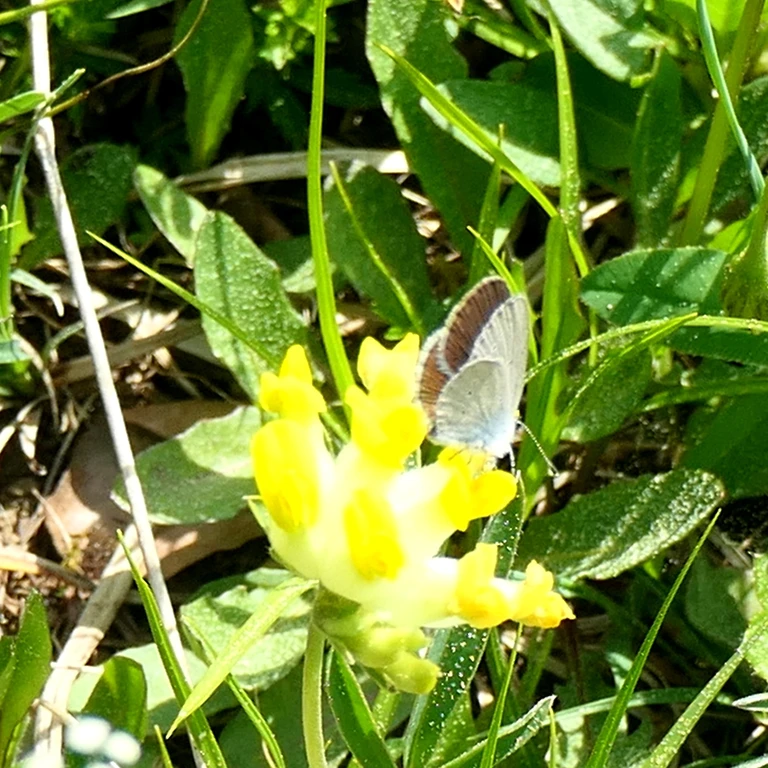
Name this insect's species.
Cupido minimus
